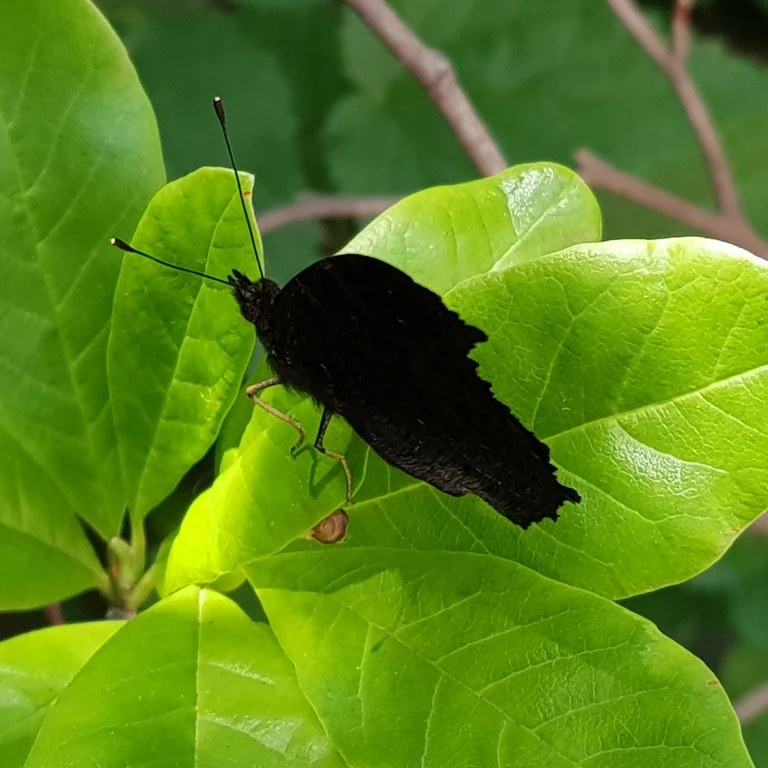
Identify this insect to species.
Aglais io
